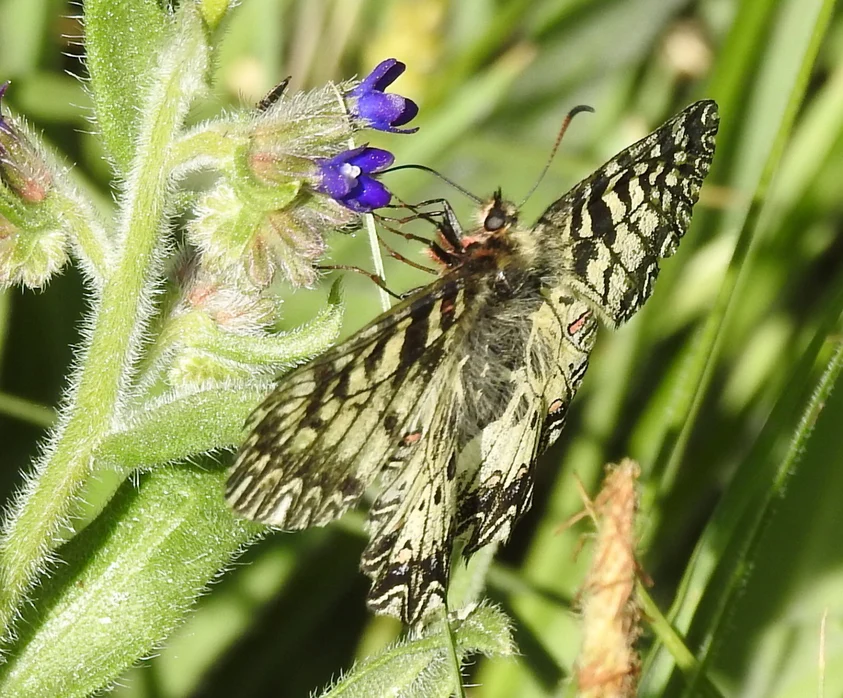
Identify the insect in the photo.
Zerynthia polyxena
